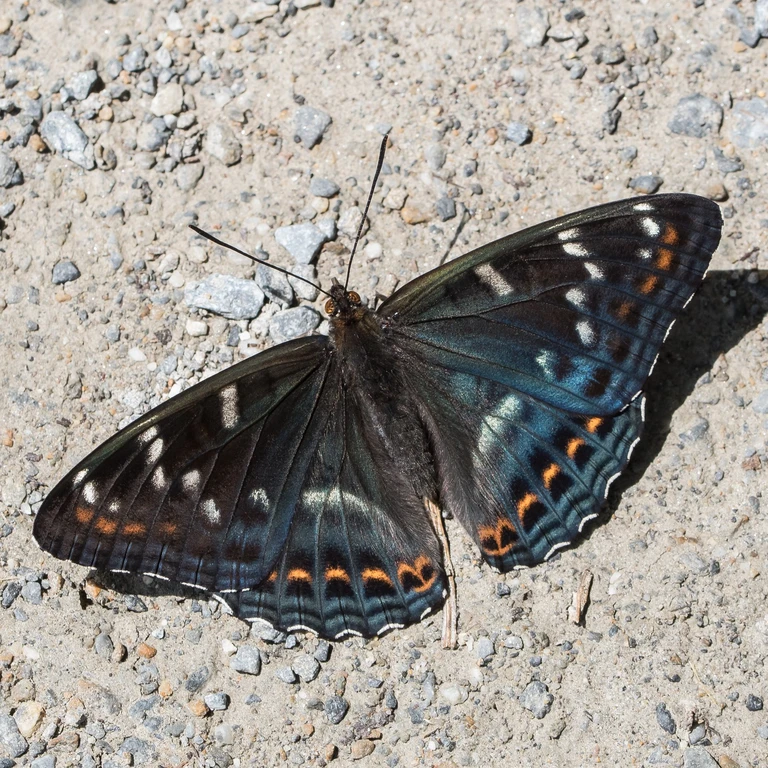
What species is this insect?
Limenitis populi
